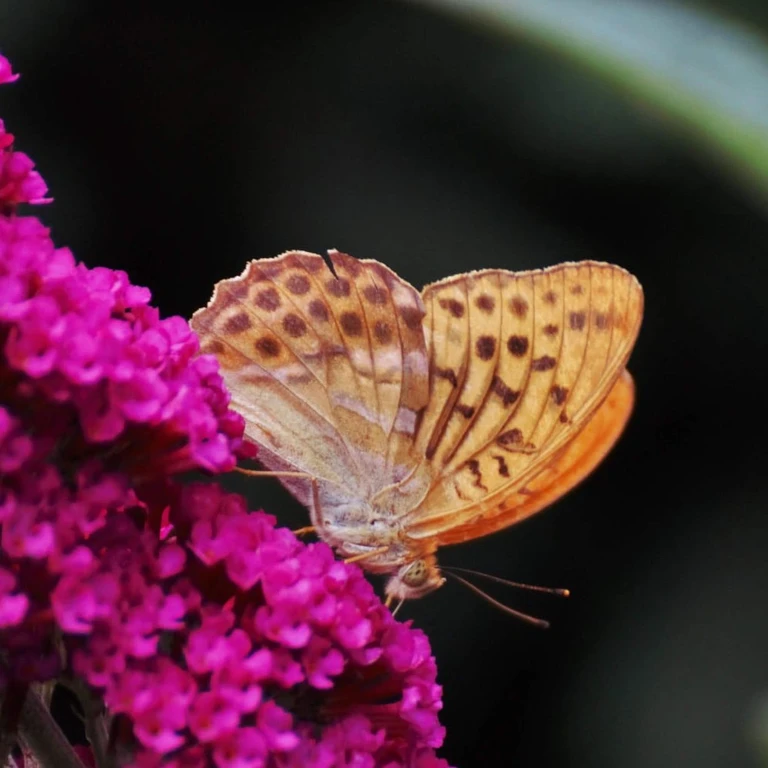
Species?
Argynnis paphia
